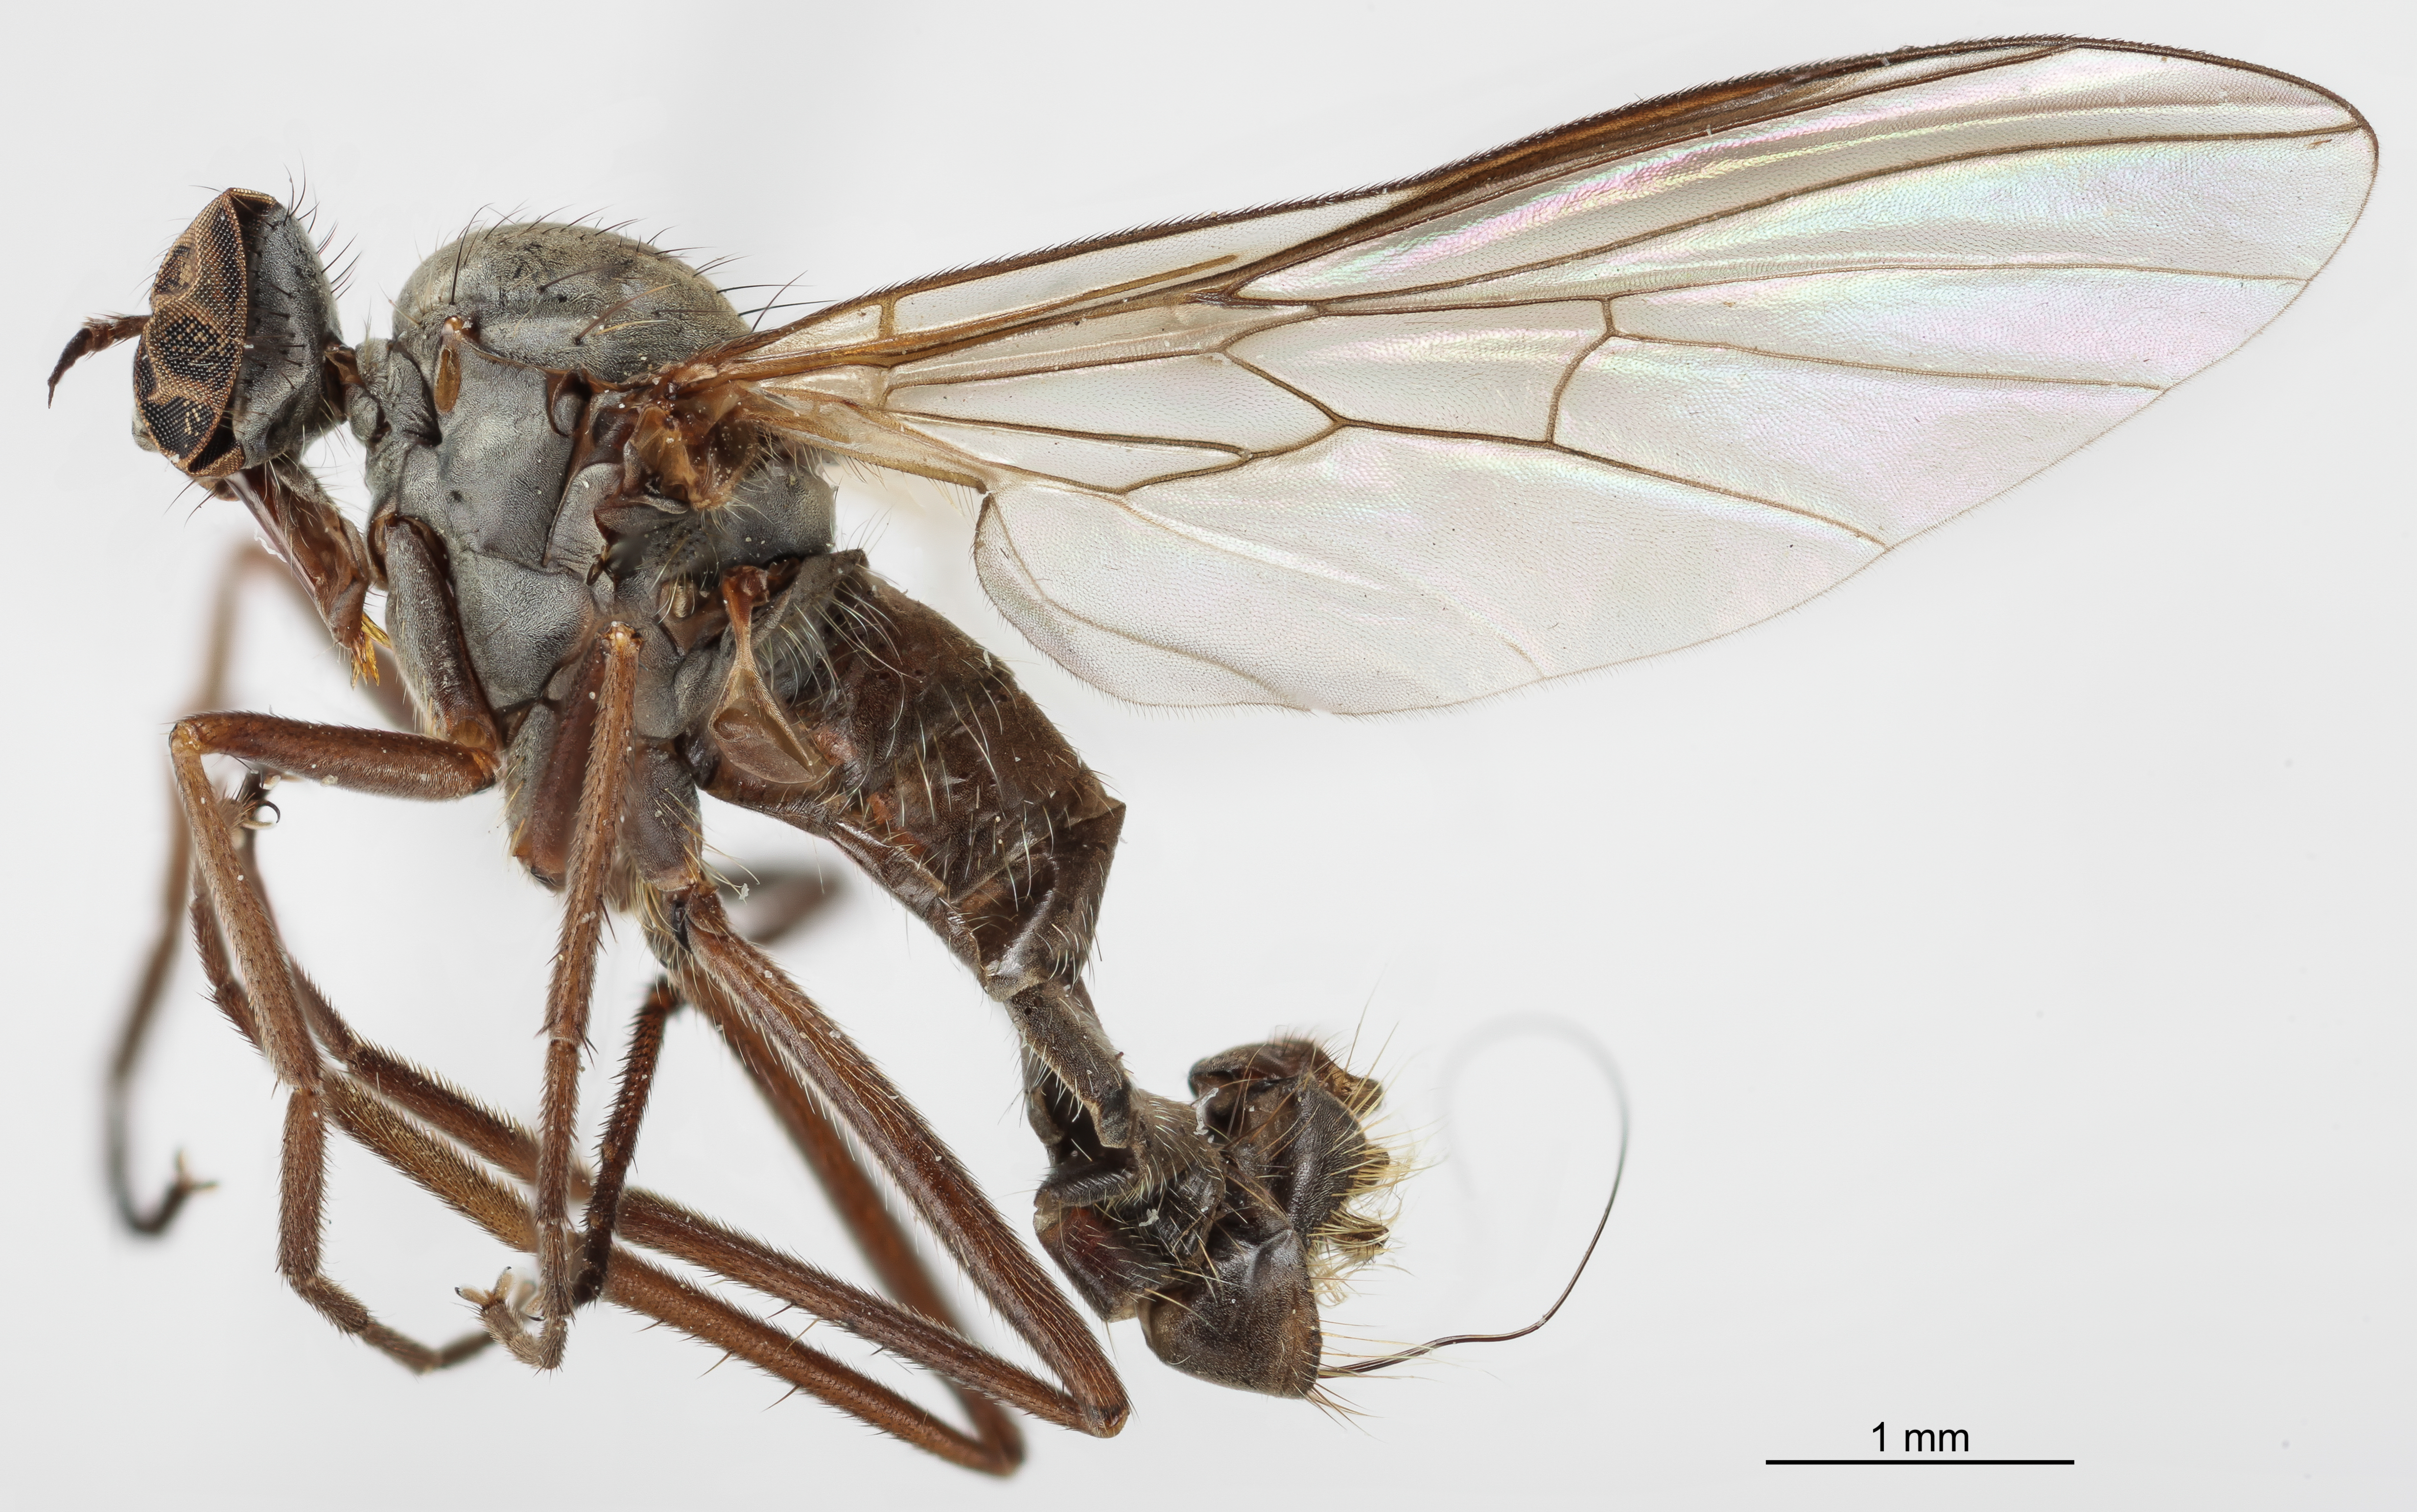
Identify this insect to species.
Rhamphomyia ringens
